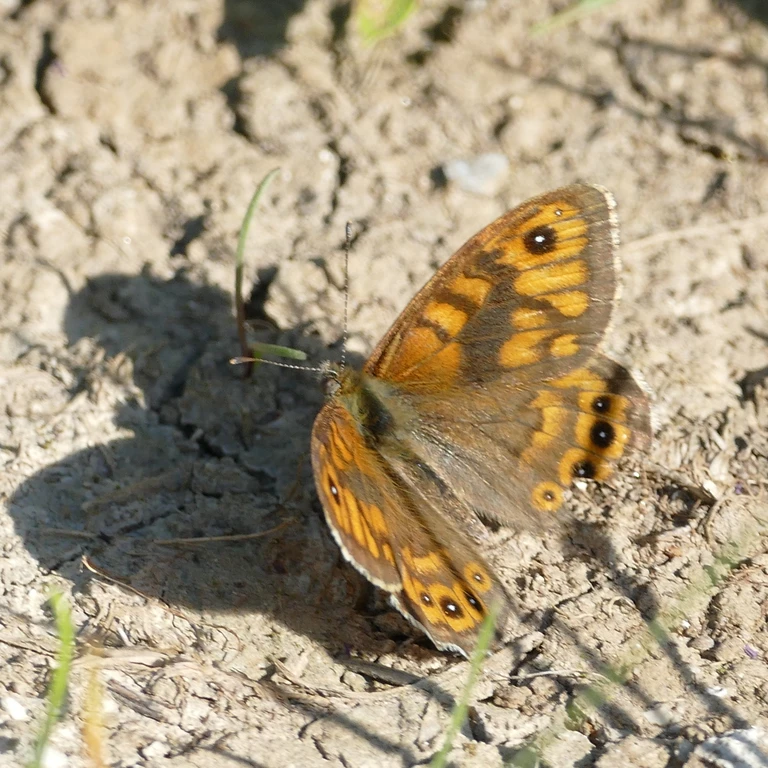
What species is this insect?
Lasiommata megera (also Pararge megera)
